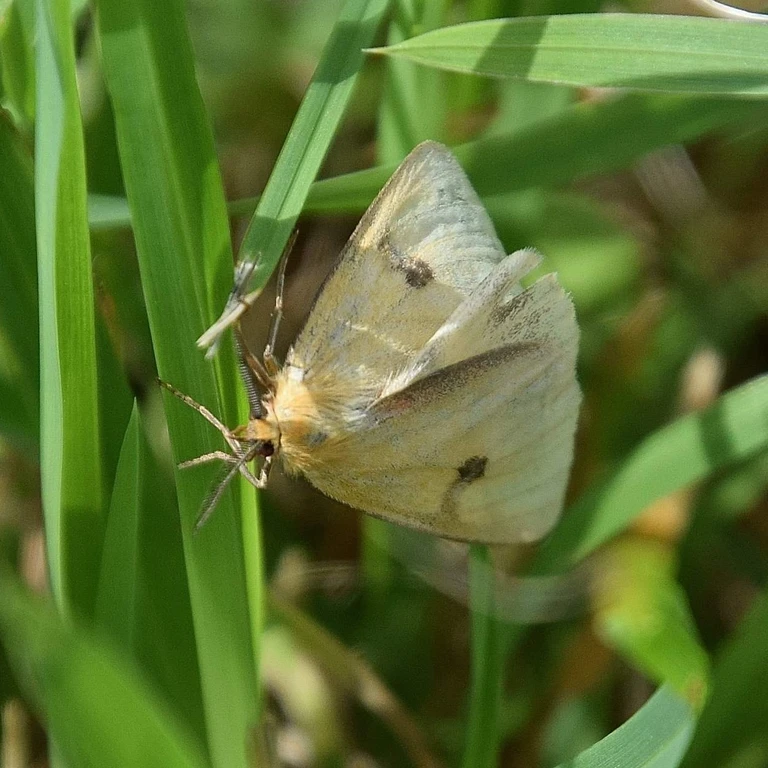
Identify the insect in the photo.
Diacrisia sannio
